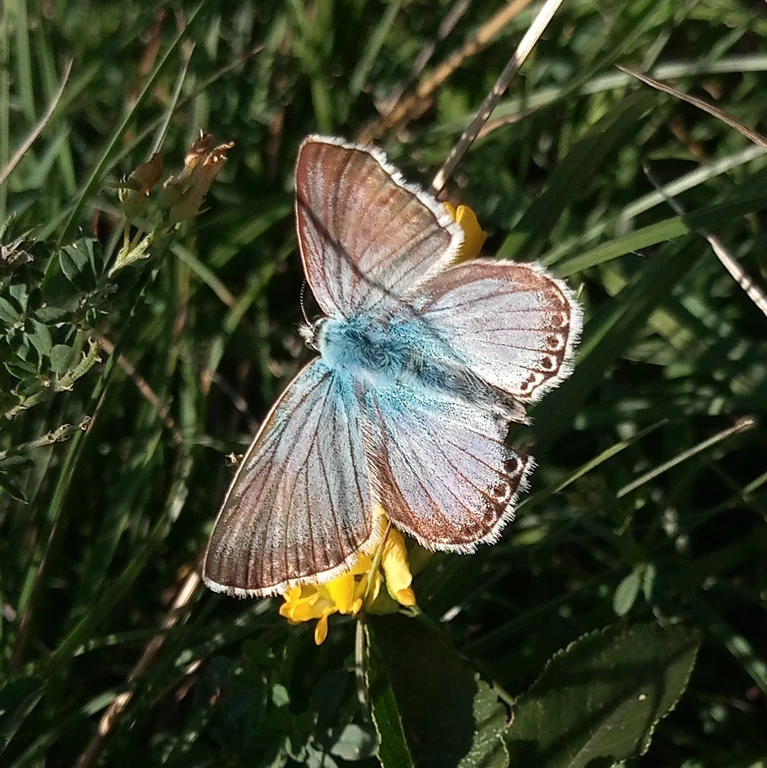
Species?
Lysandra coridon
